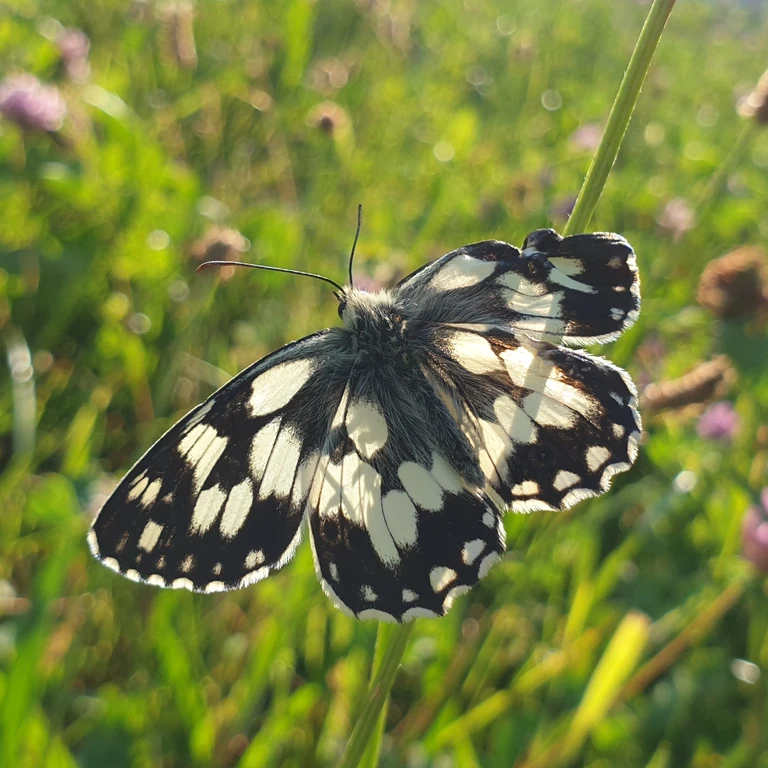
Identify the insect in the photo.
Melanargia galathea
